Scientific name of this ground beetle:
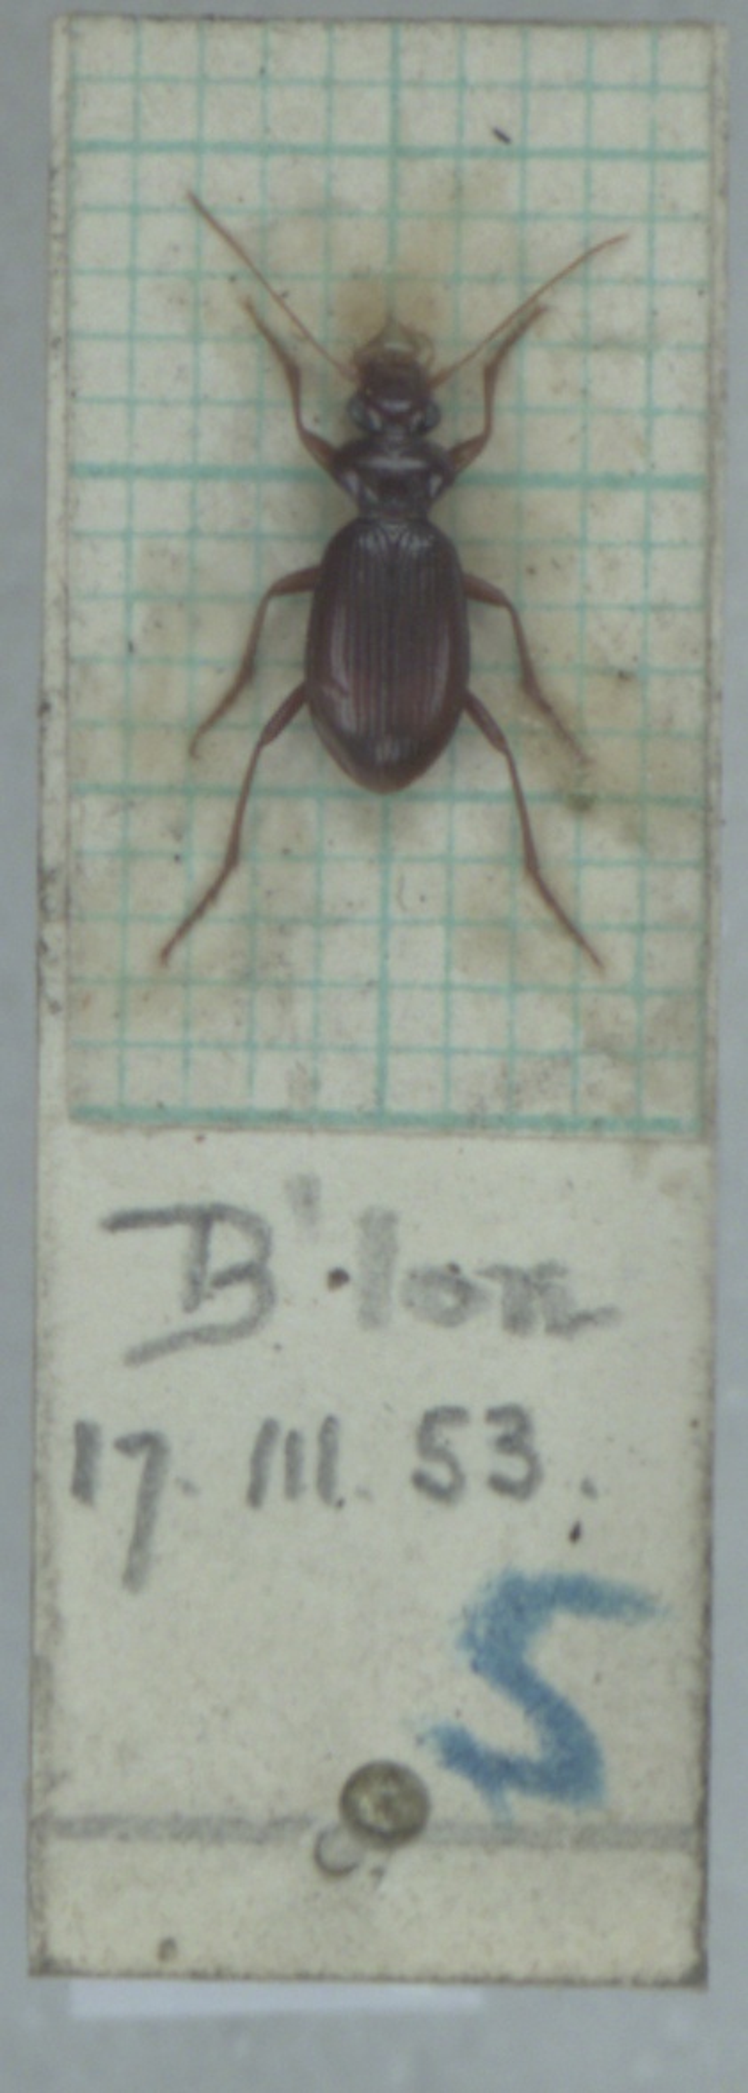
Leistus ferrugineus
